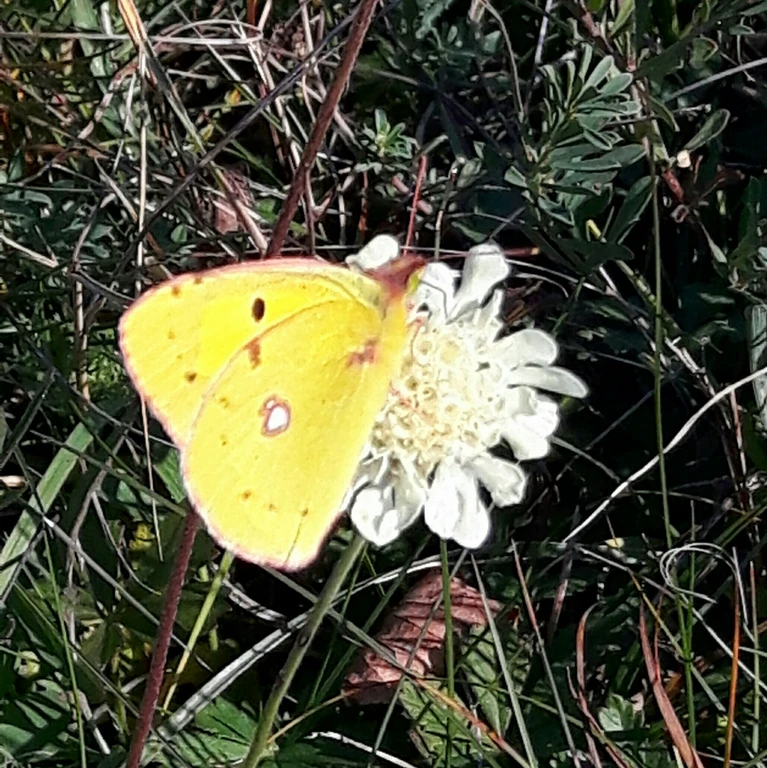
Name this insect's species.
Colias croceus
